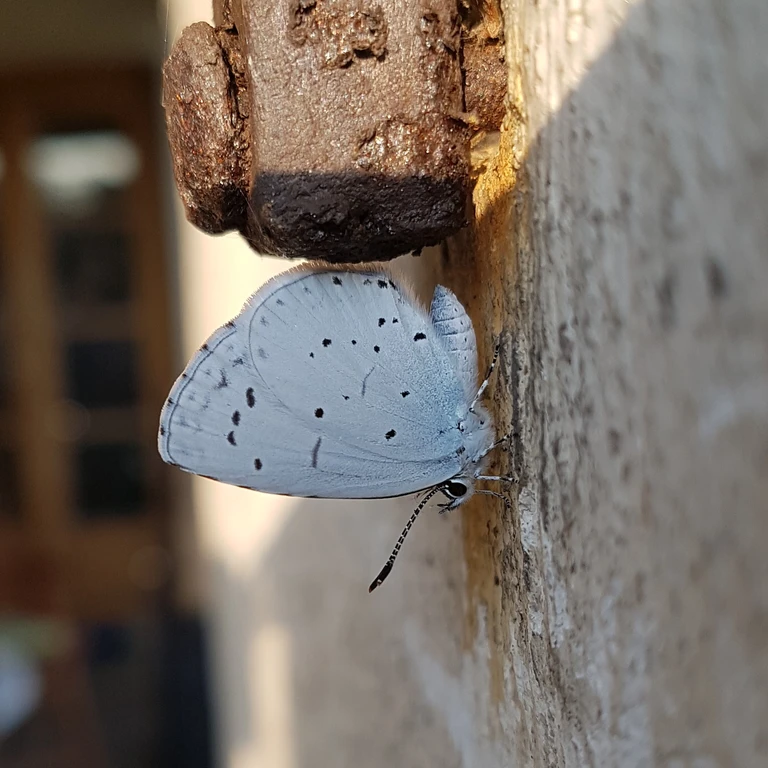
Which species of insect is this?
Celastrina argiolus
